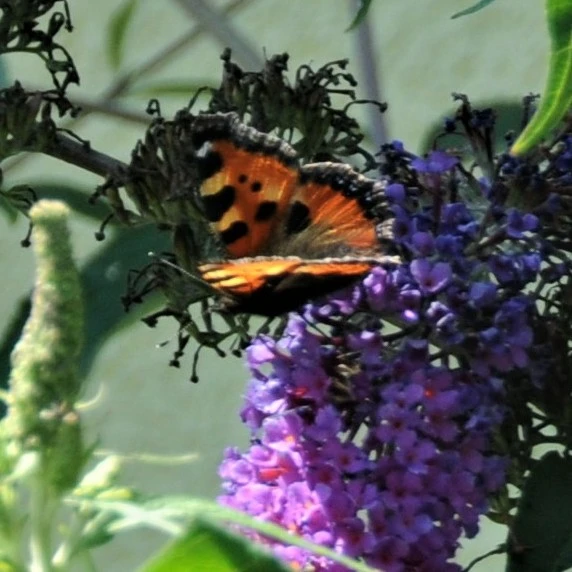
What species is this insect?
Aglais urticae
